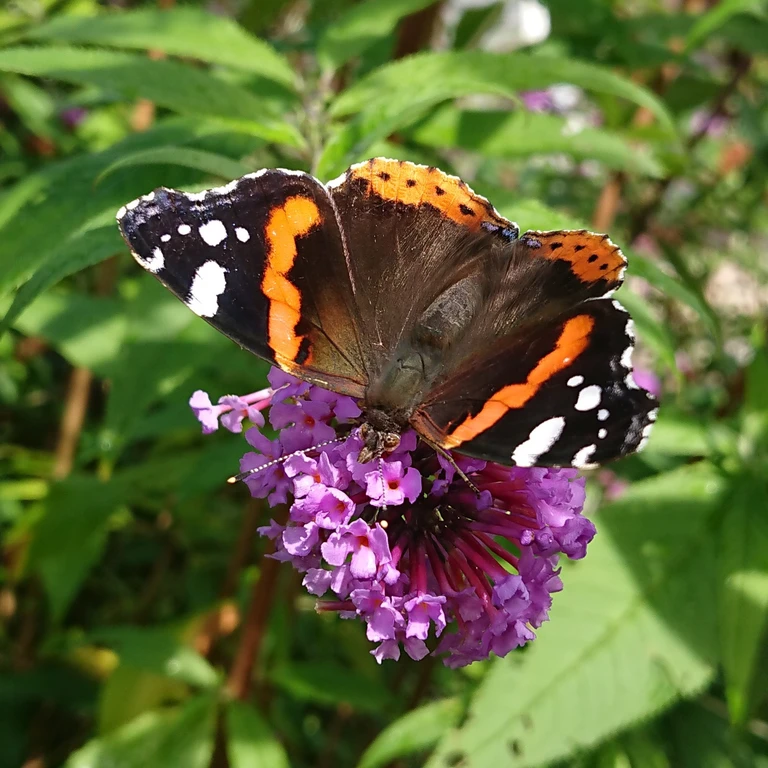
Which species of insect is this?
Vanessa atalanta
